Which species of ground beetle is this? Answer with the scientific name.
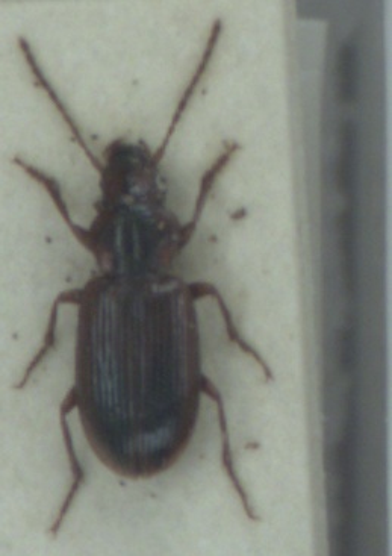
Dicheirotrichus gustavii
